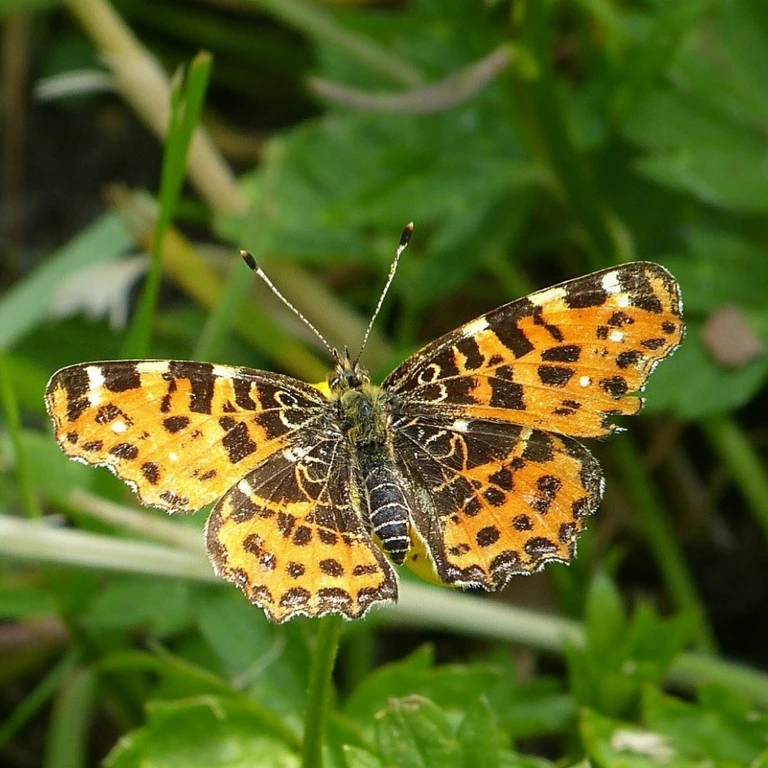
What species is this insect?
Araschnia levana
